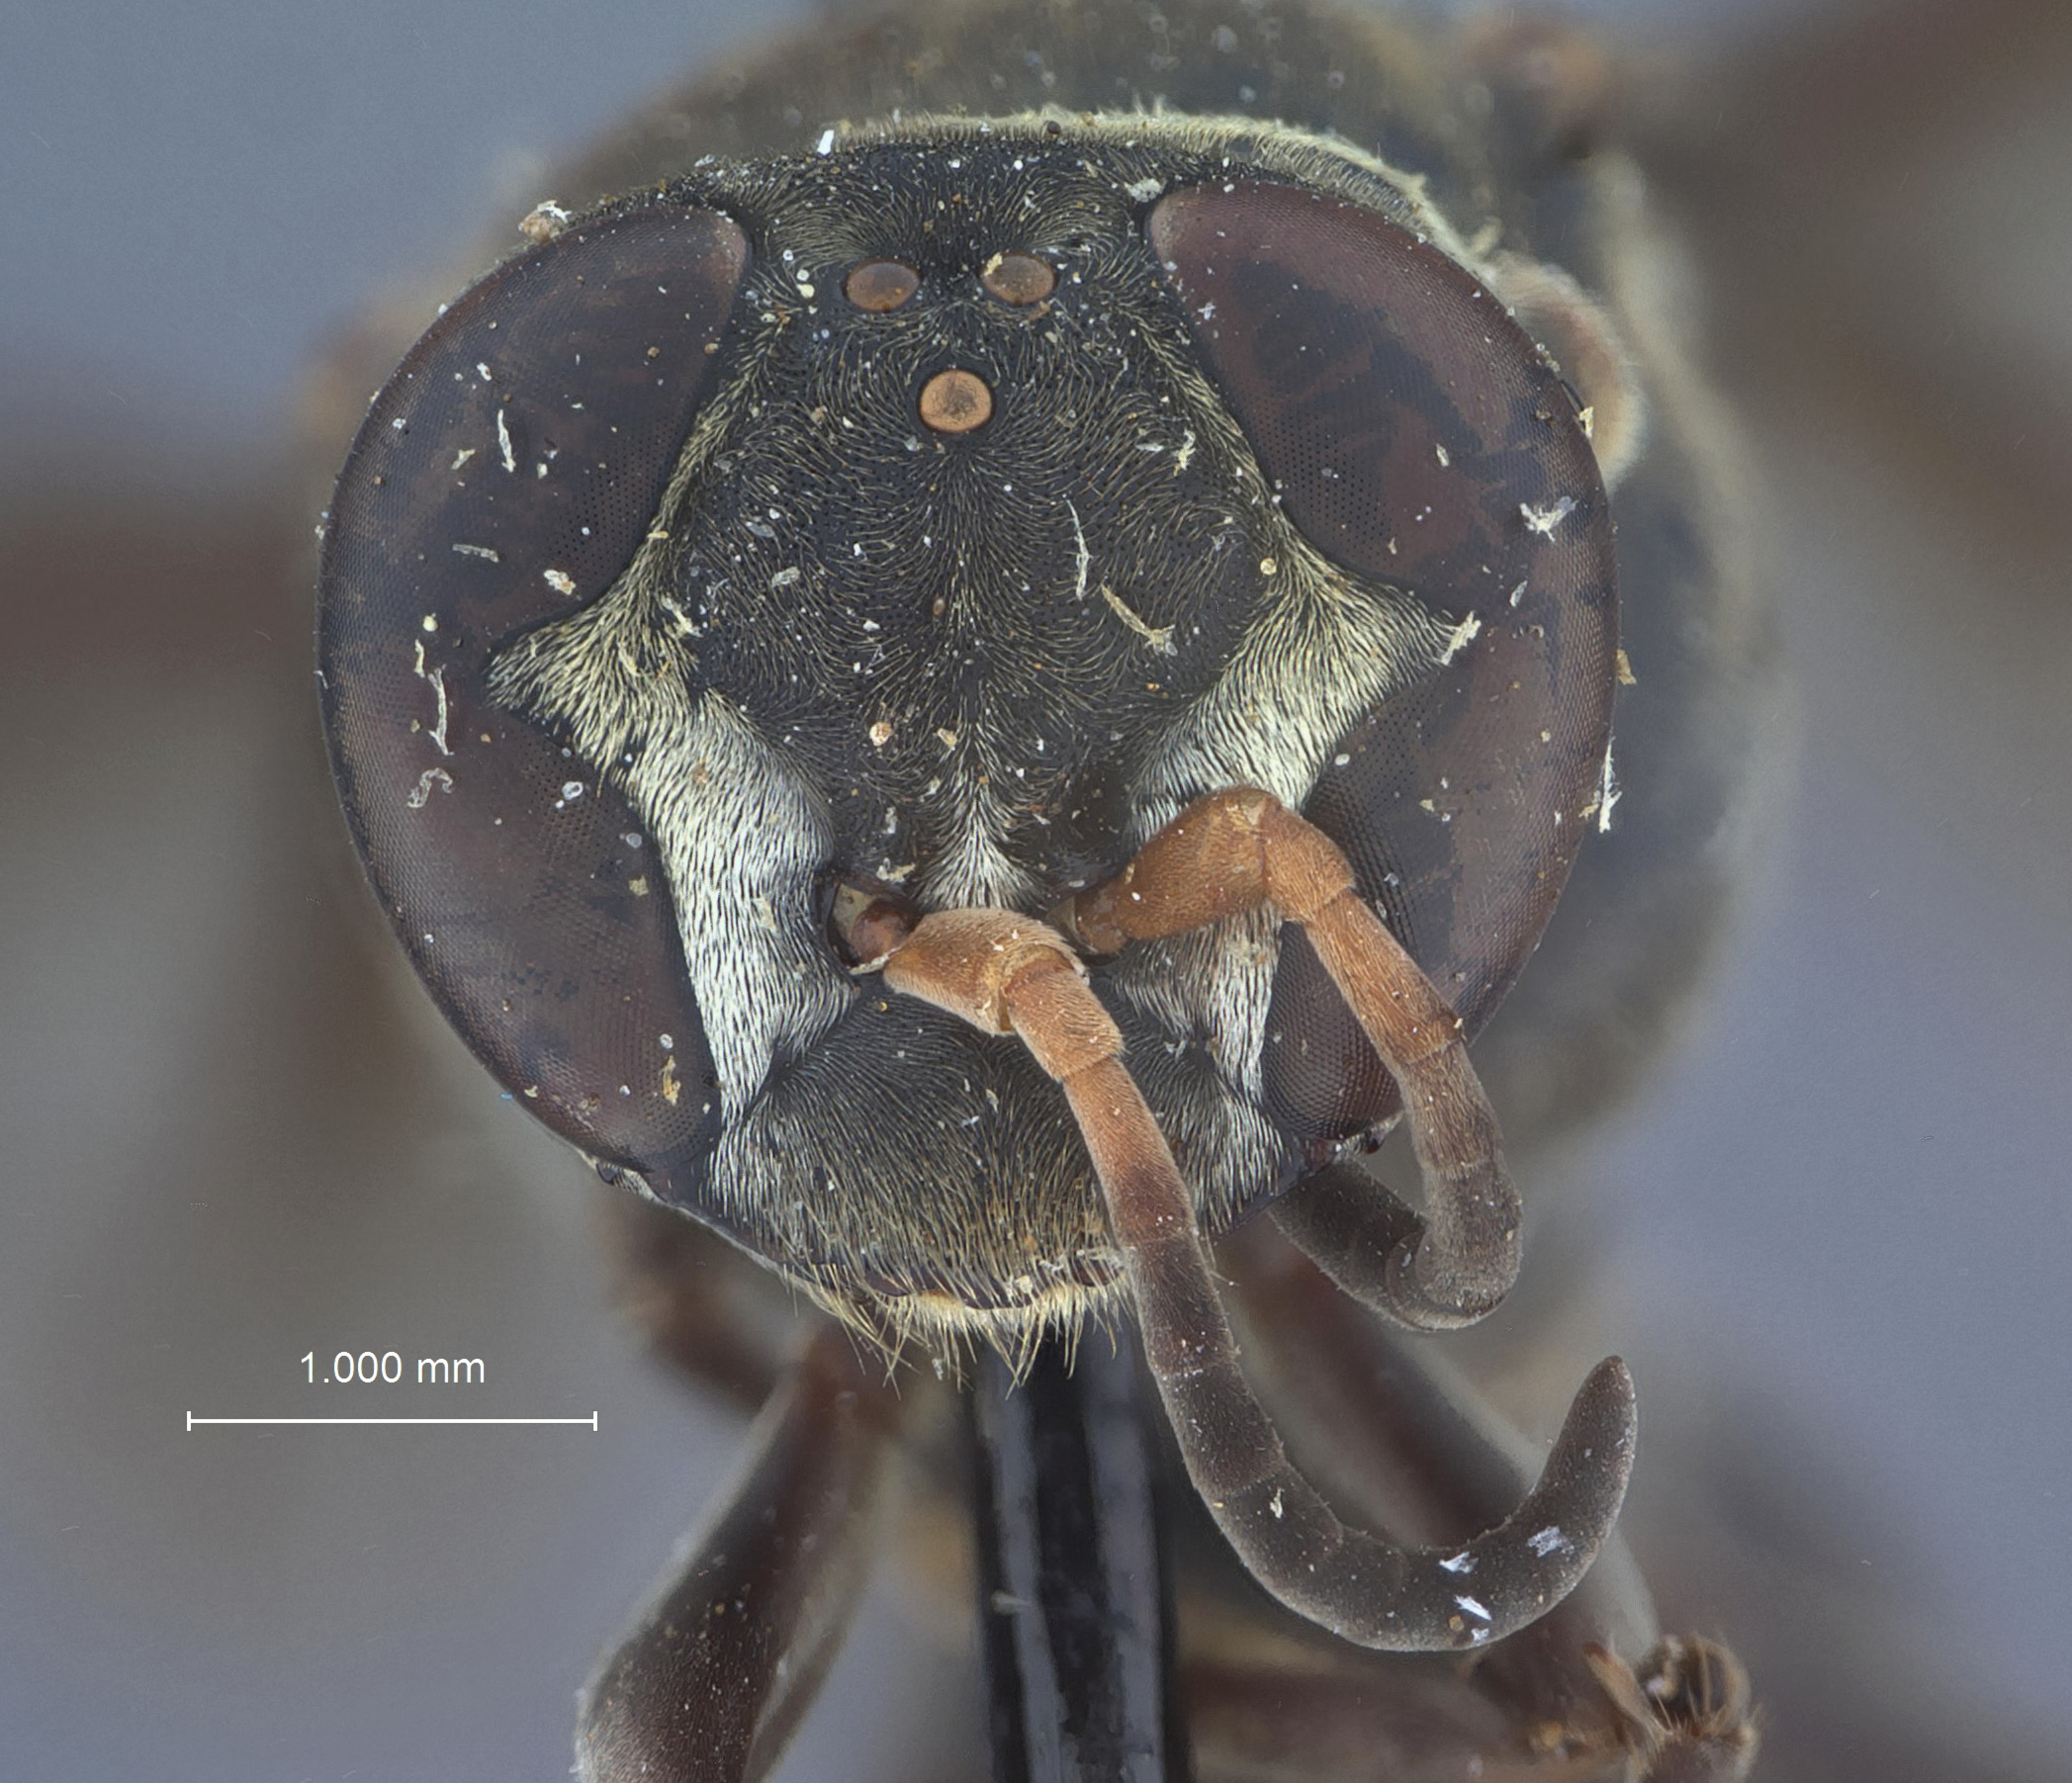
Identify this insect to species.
Pison cressoni
